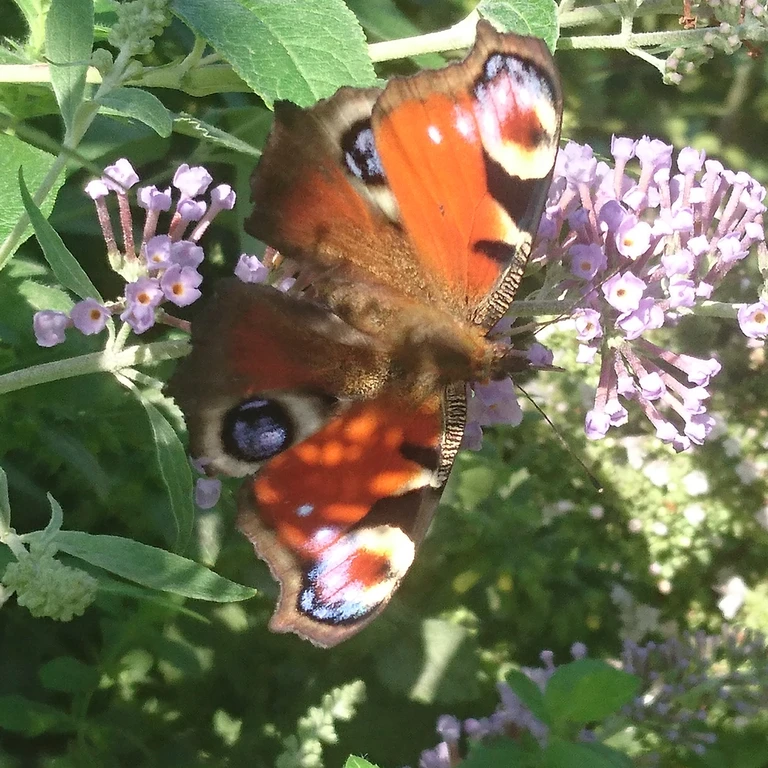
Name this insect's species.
Aglais io
